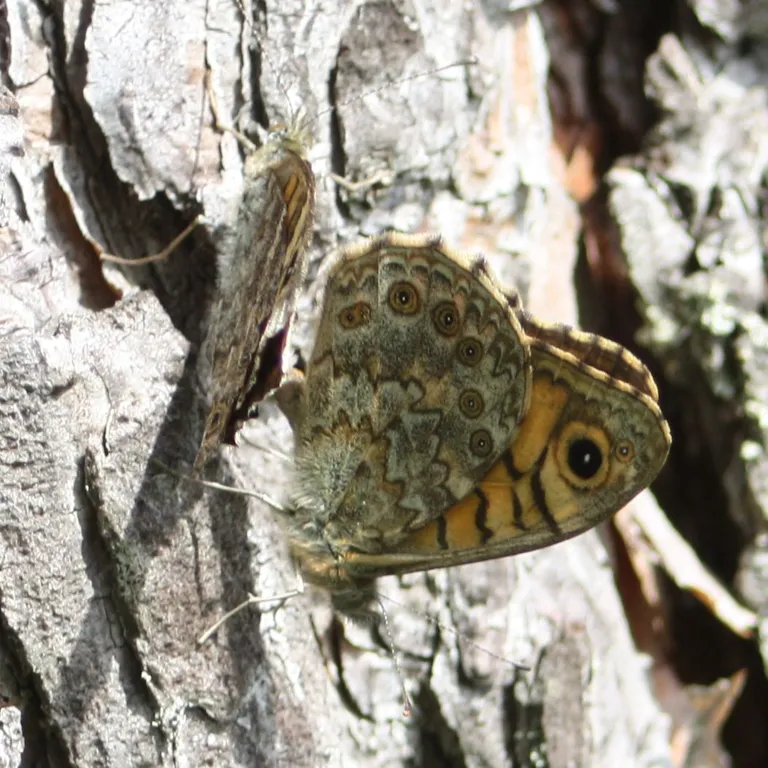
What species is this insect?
Lasiommata megera (also Pararge megera)
